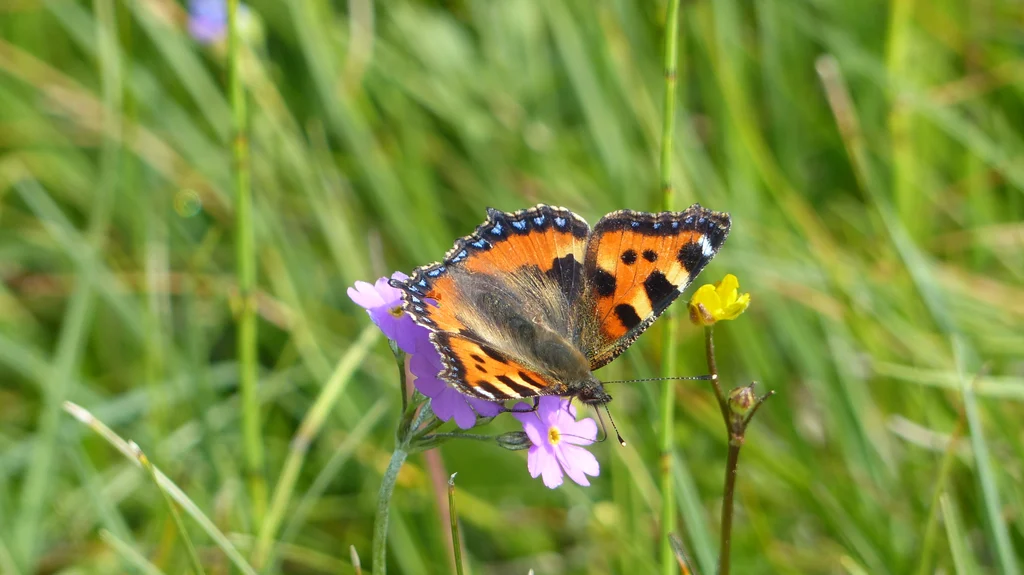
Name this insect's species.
Aglais urticae
